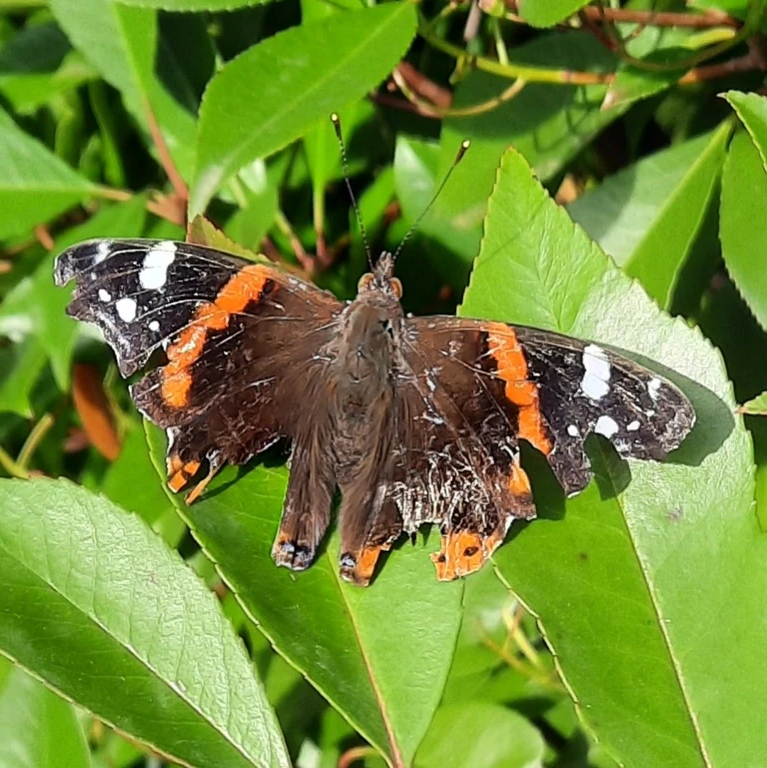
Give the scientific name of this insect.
Vanessa atalanta
